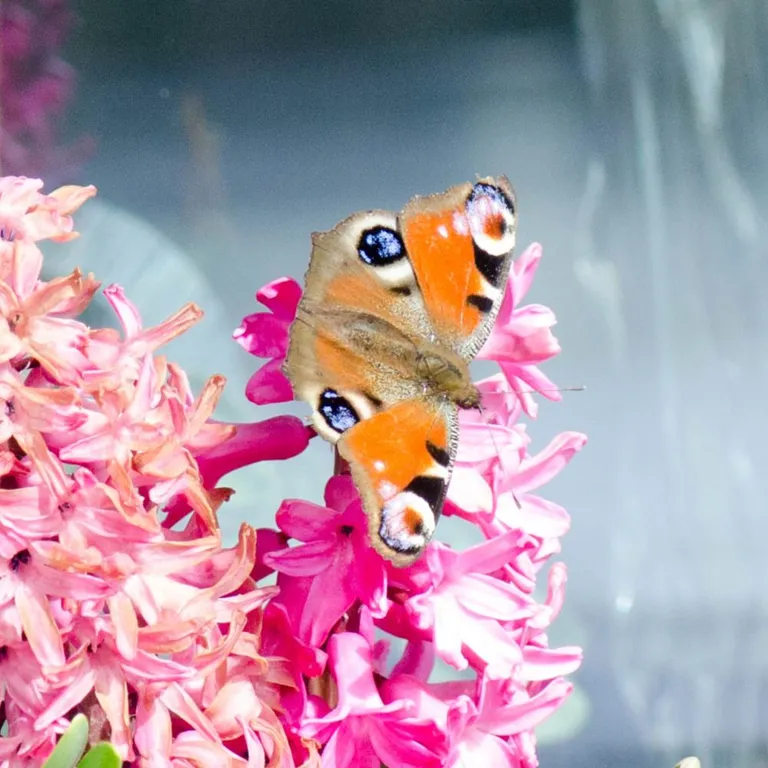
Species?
Aglais io
